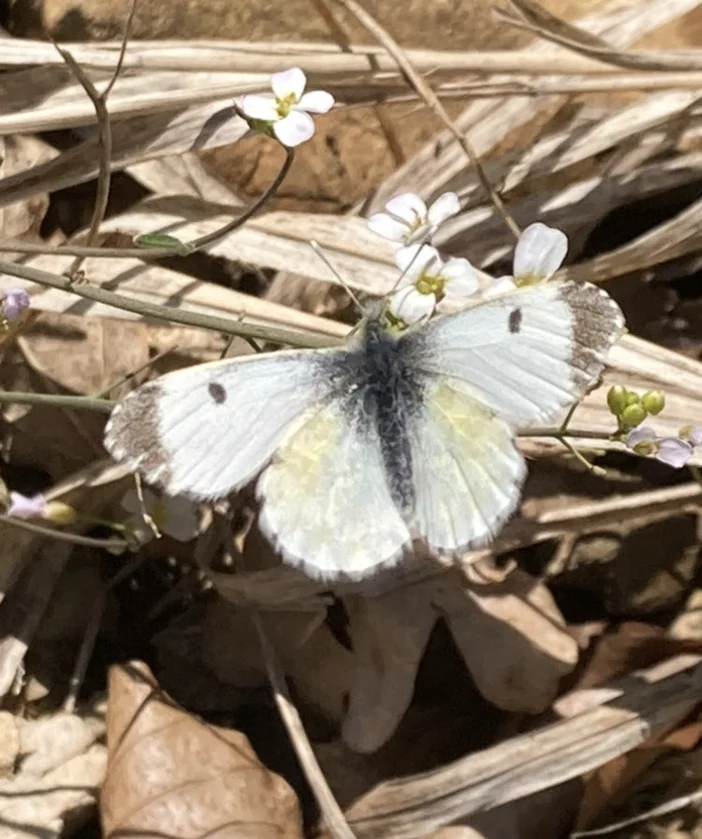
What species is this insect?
Anthocharis cardamines
